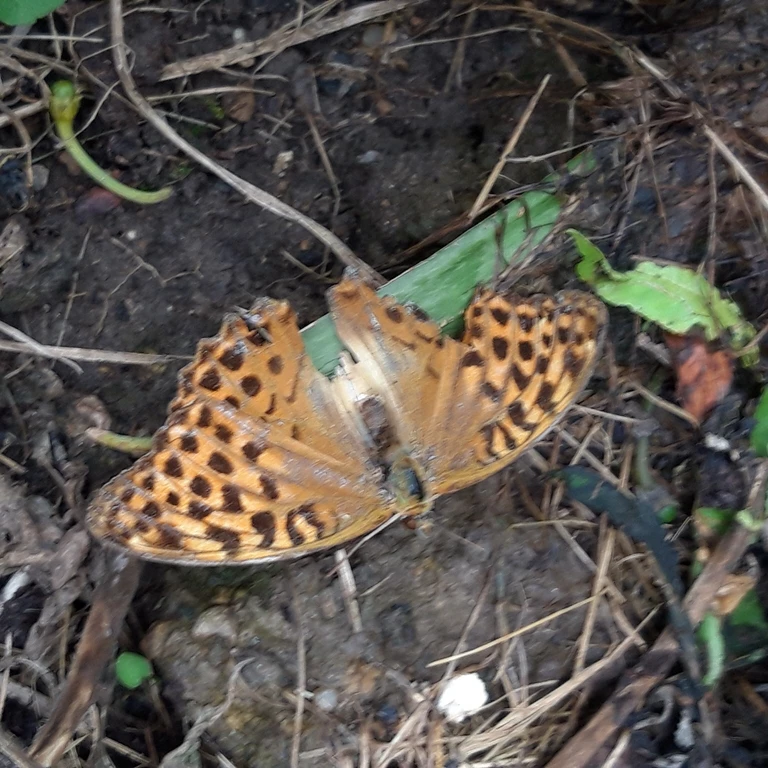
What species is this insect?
Argynnis paphia
